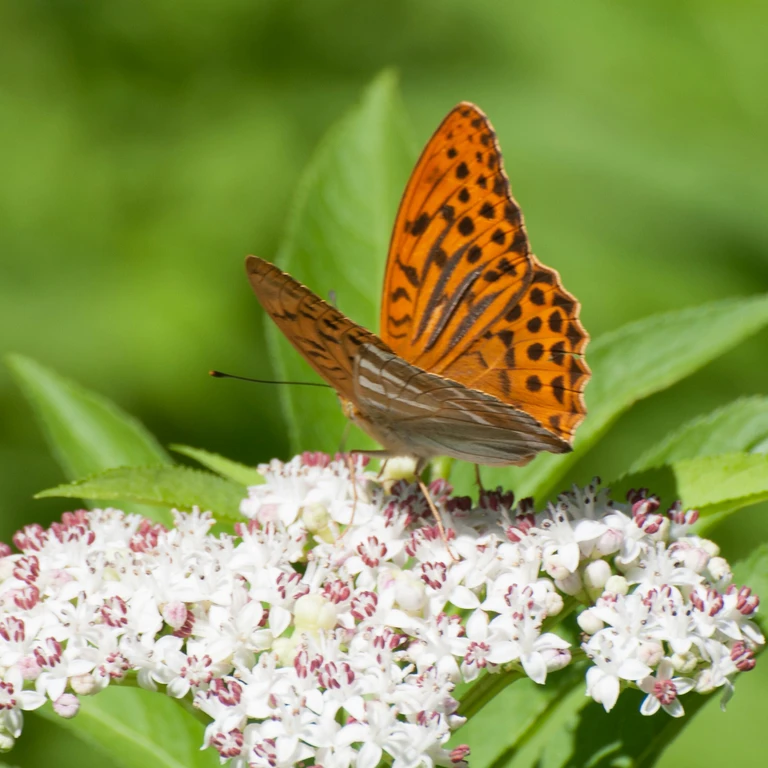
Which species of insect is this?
Argynnis paphia
